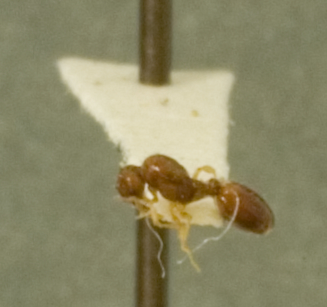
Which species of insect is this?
Leptothorax tuscaloosae
